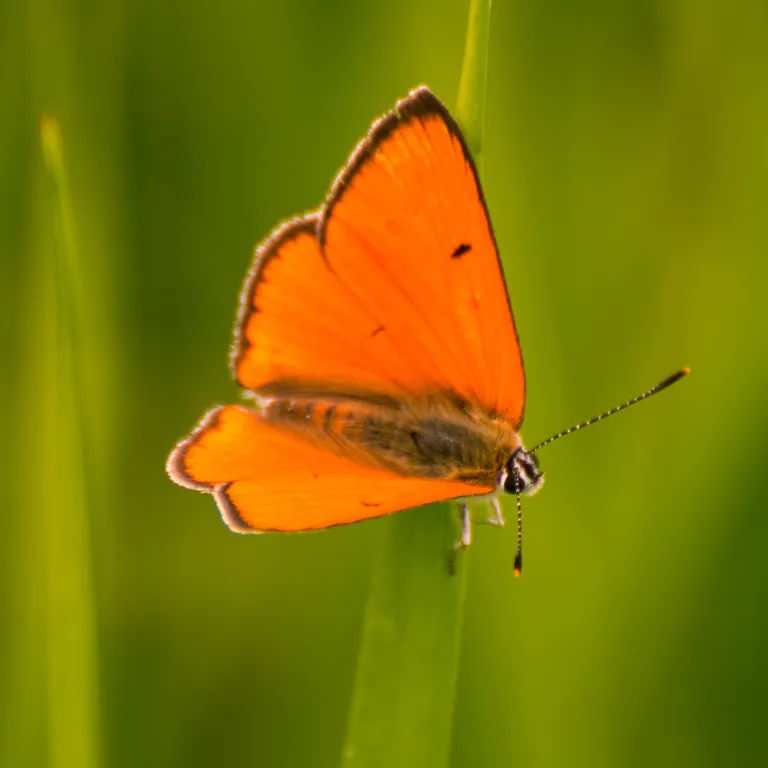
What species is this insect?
Lycaena dispar
